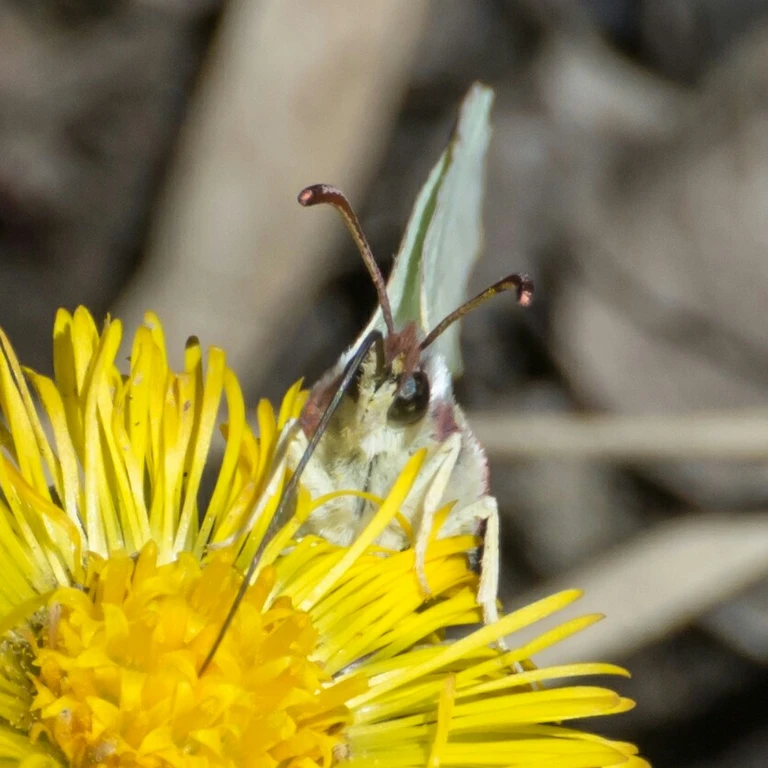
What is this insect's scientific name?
Gonepteryx rhamni
